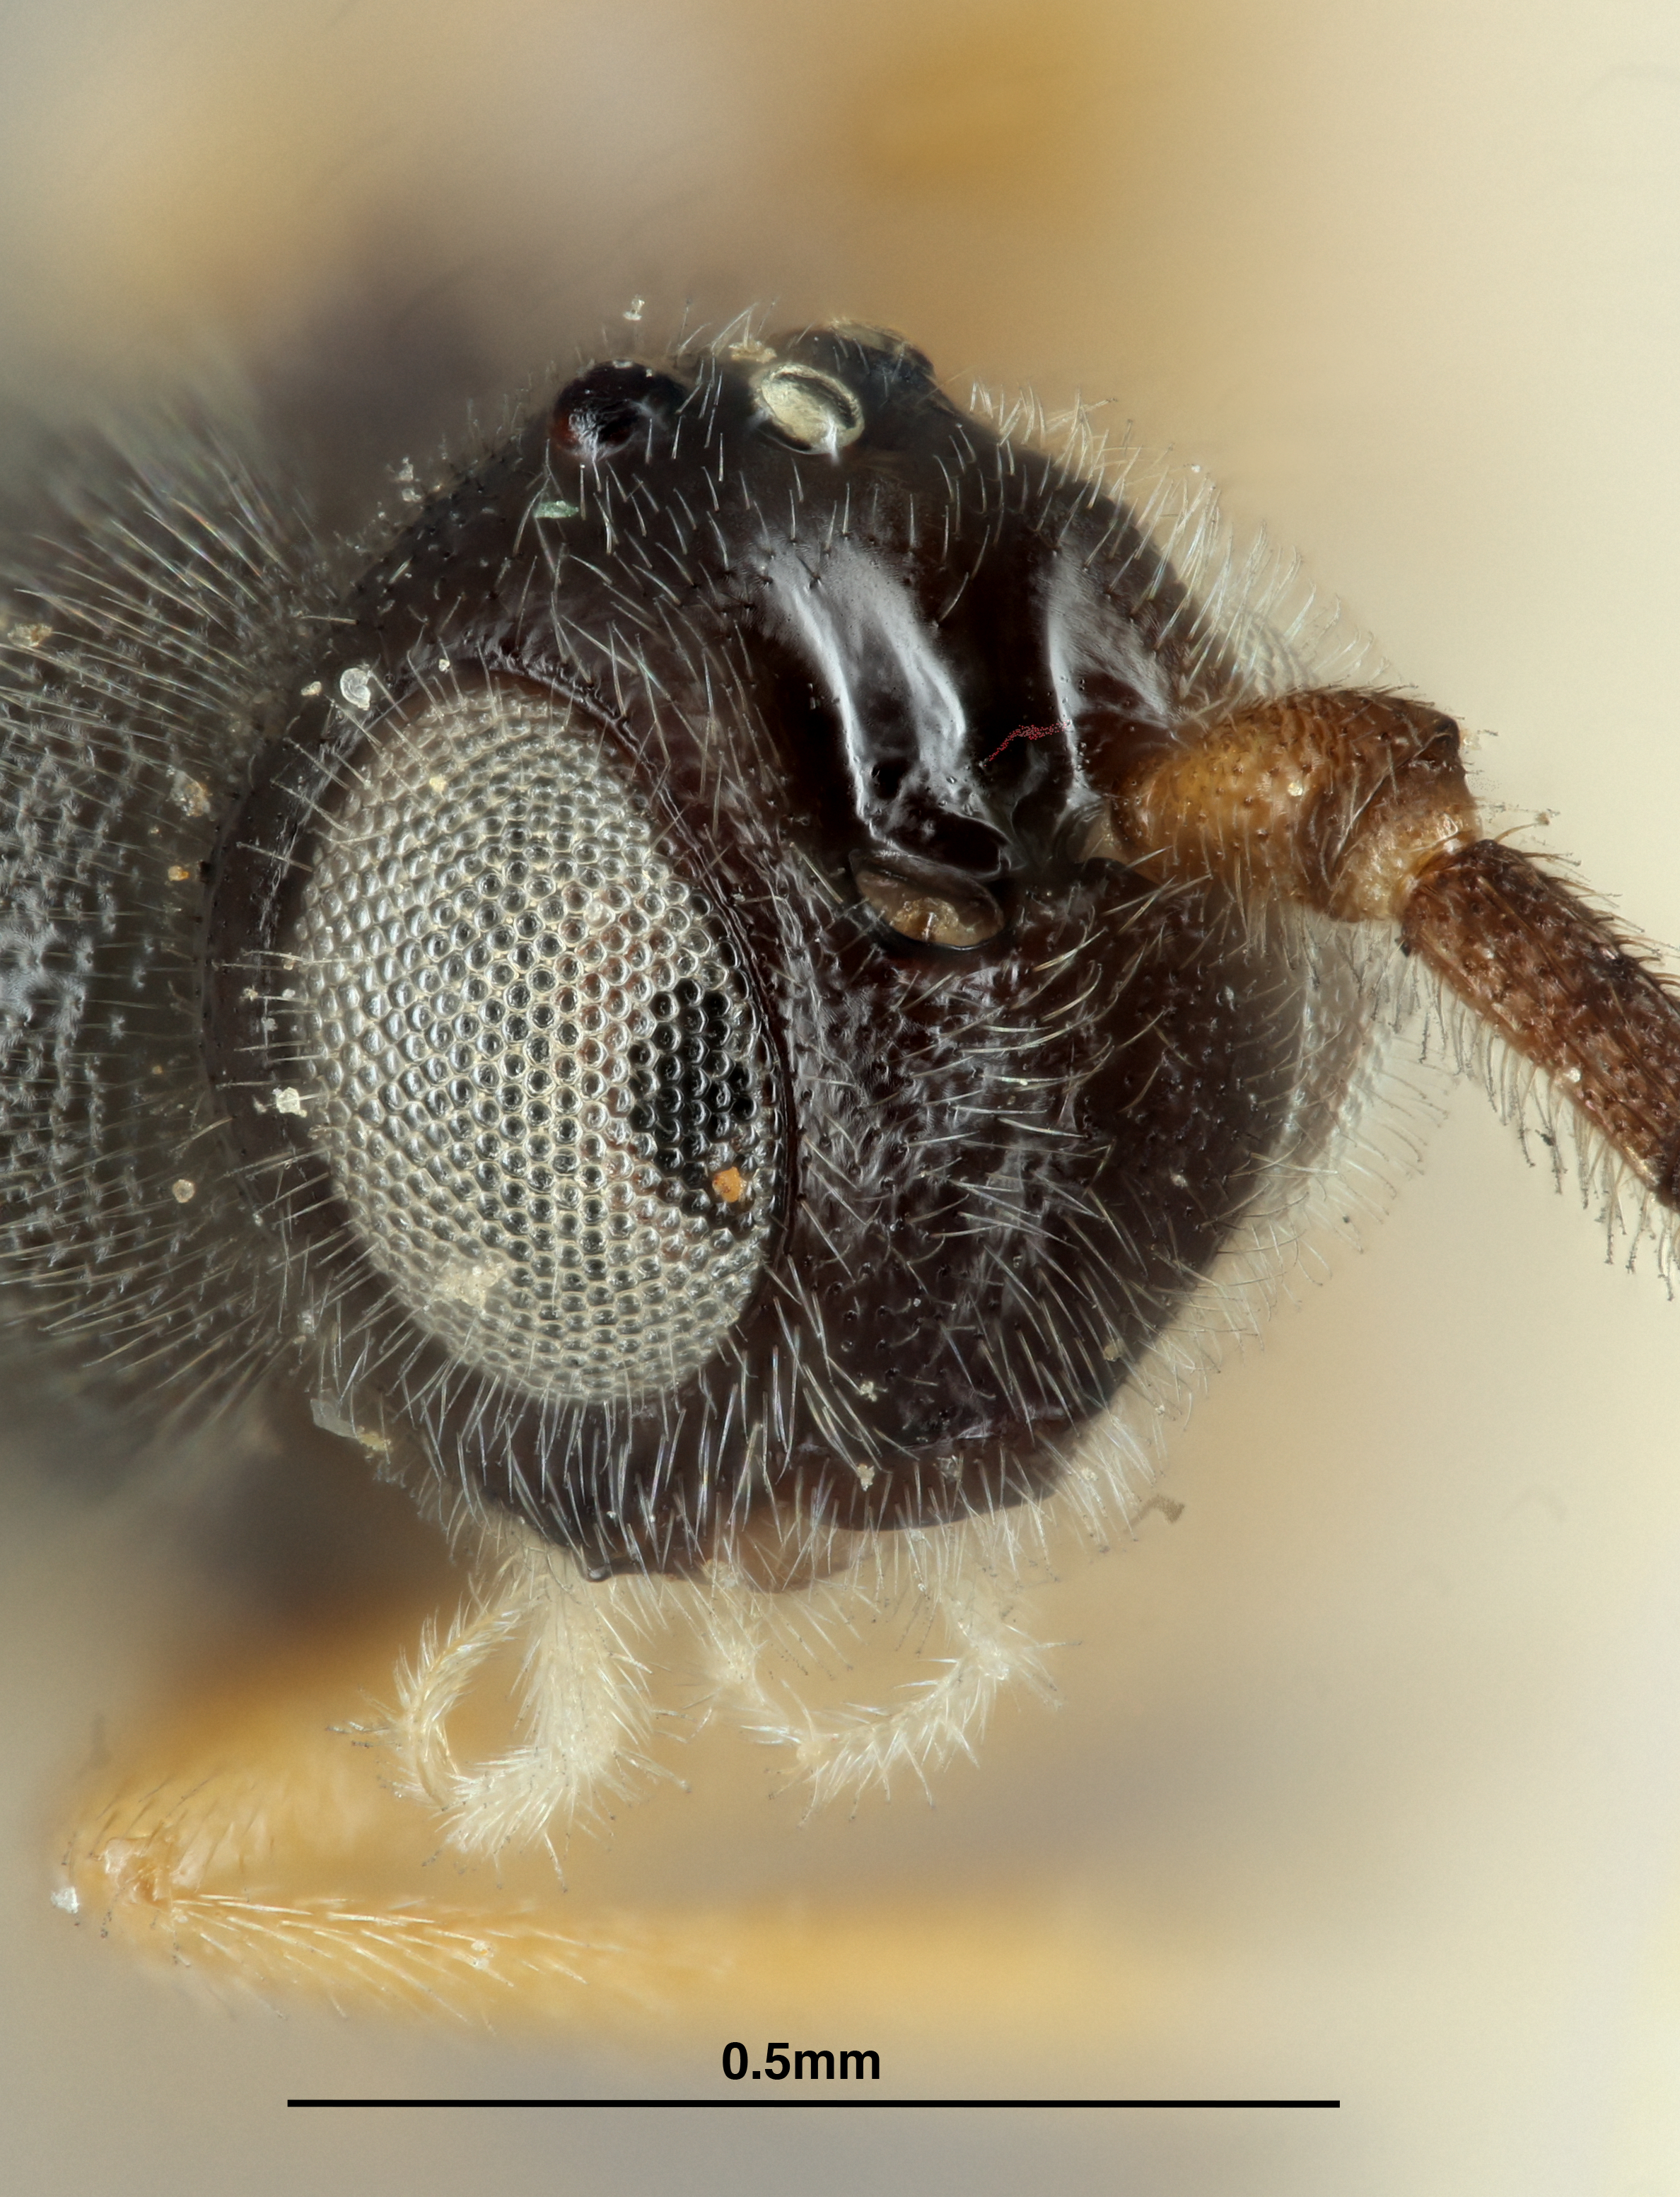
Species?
Apanteles mexicanus
